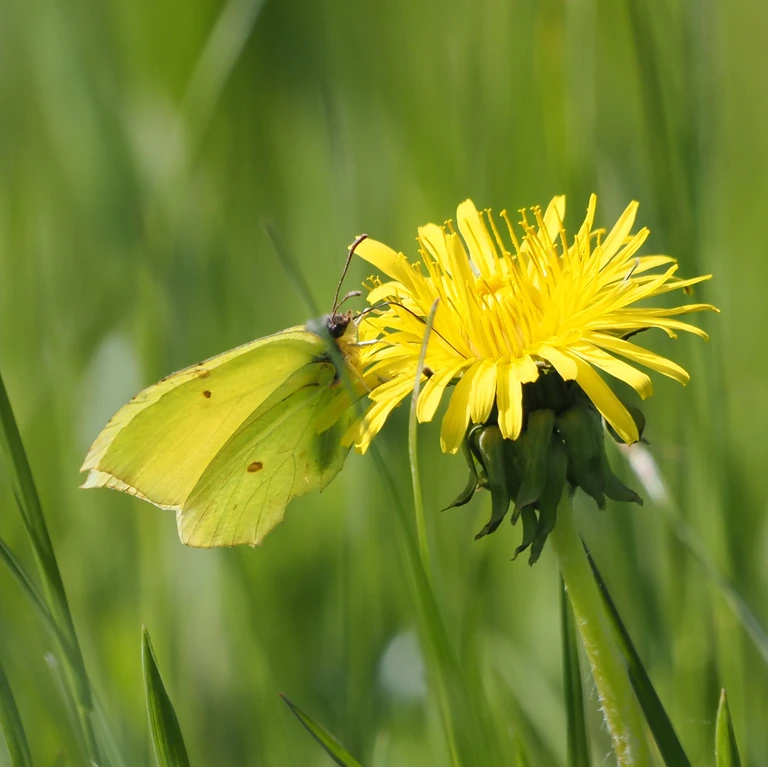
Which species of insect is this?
Gonepteryx rhamni
